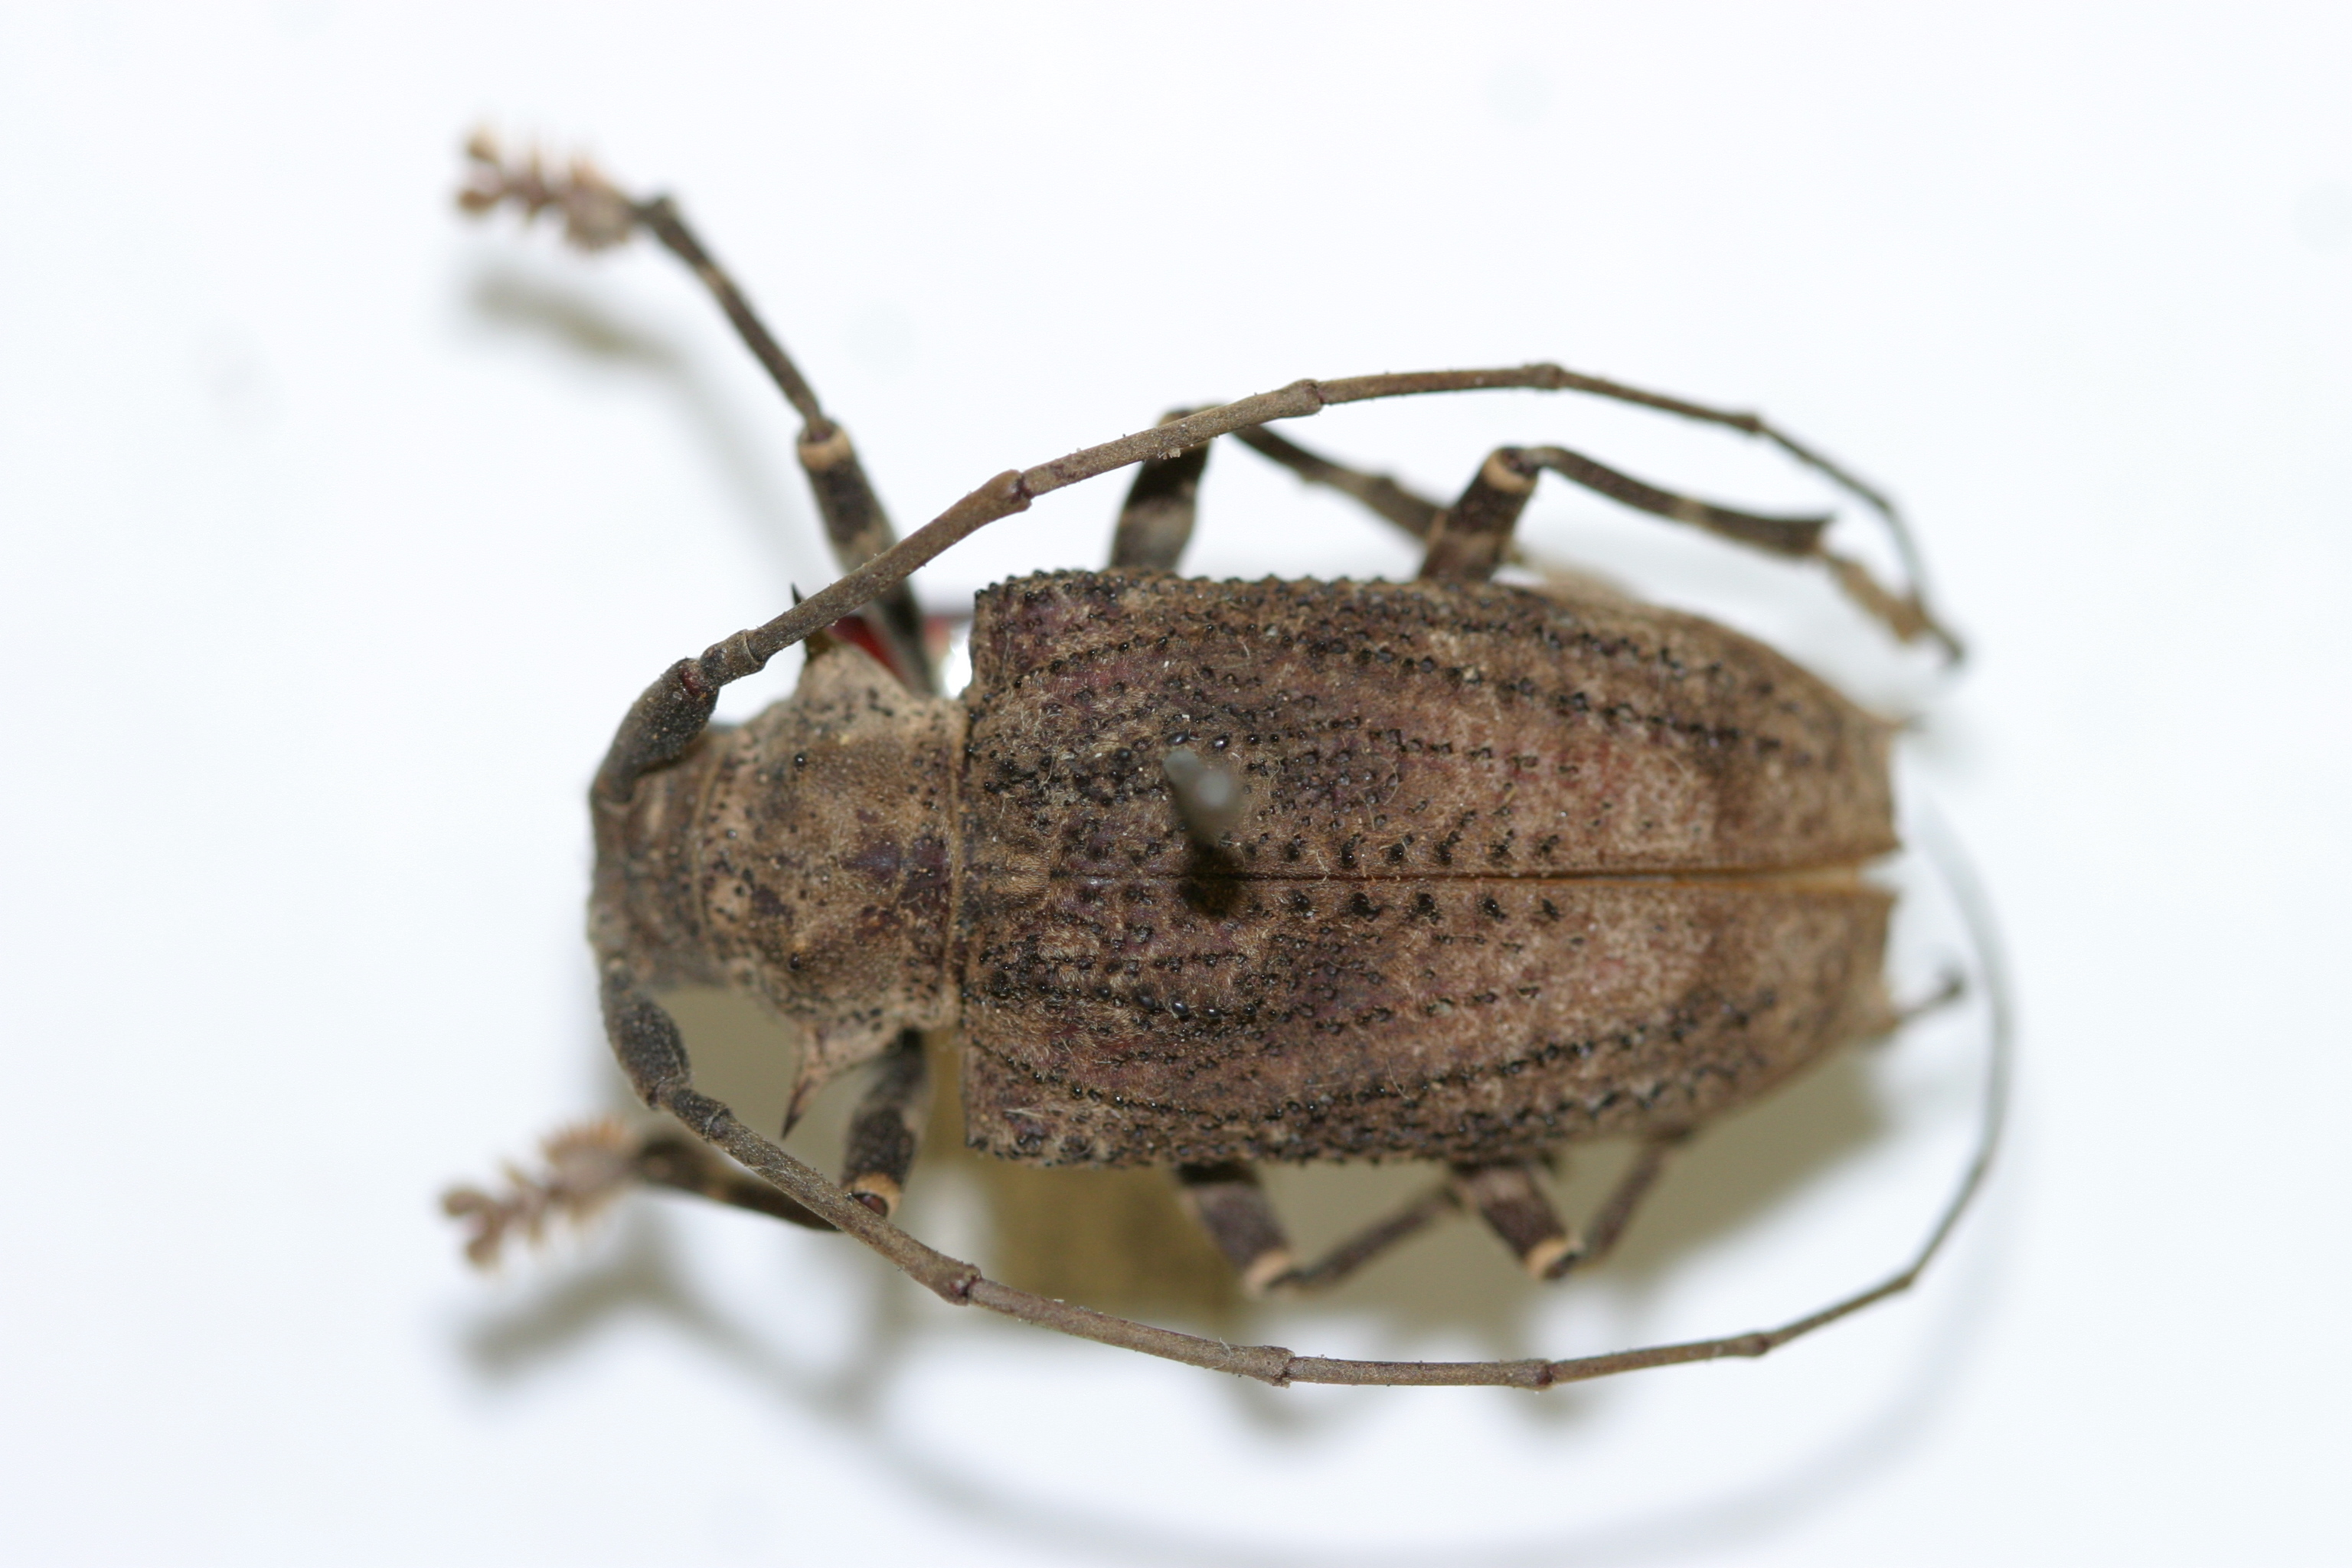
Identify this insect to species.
Polyrhaphis argentina
